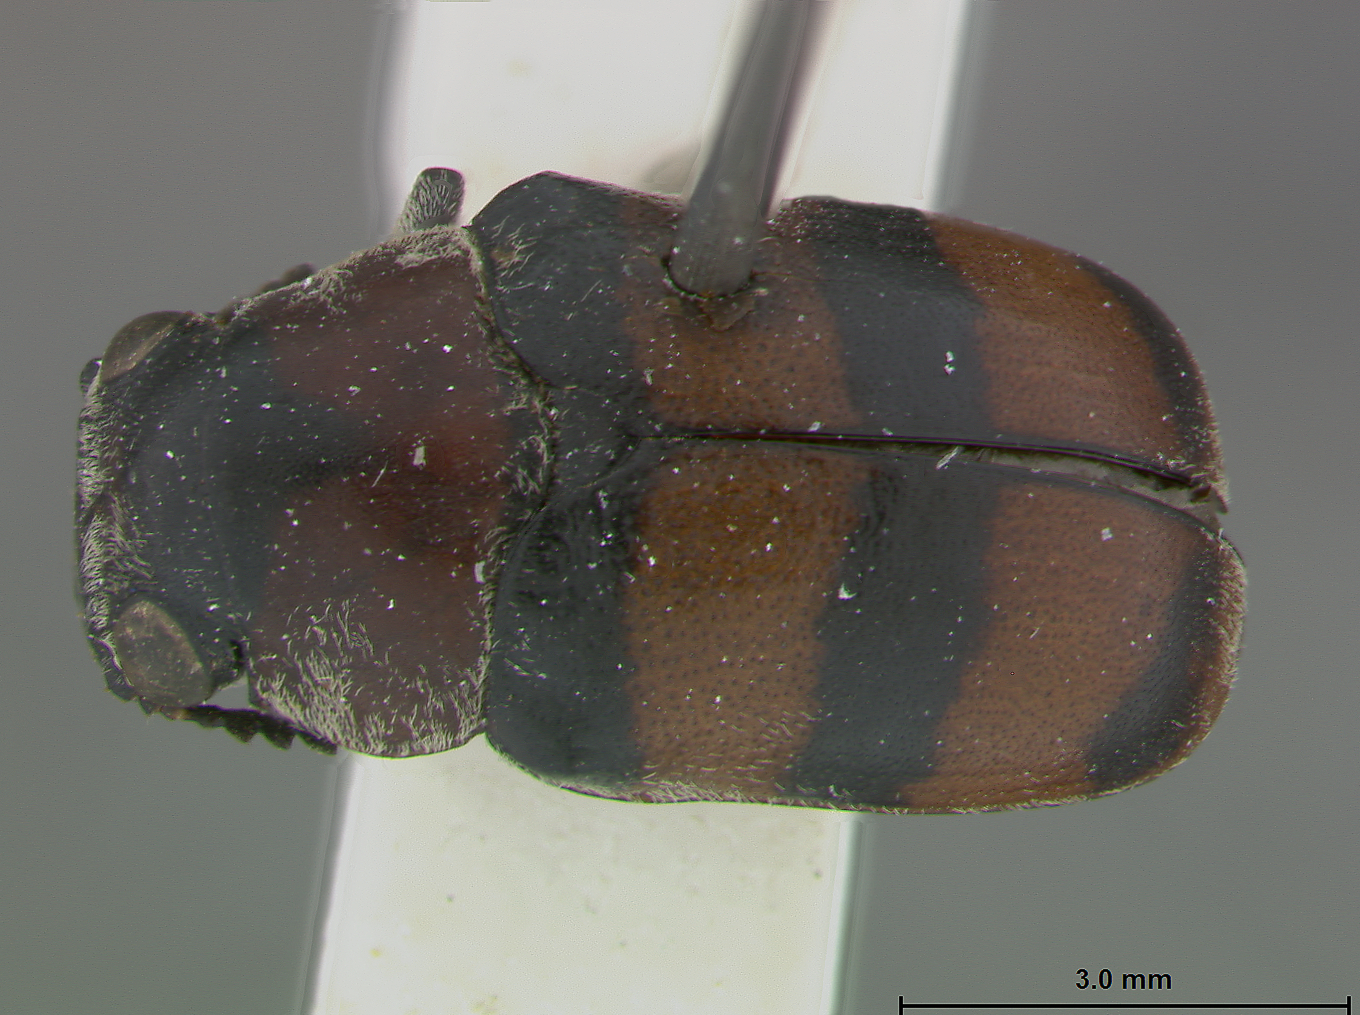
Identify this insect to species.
Minturnia gratiosa
